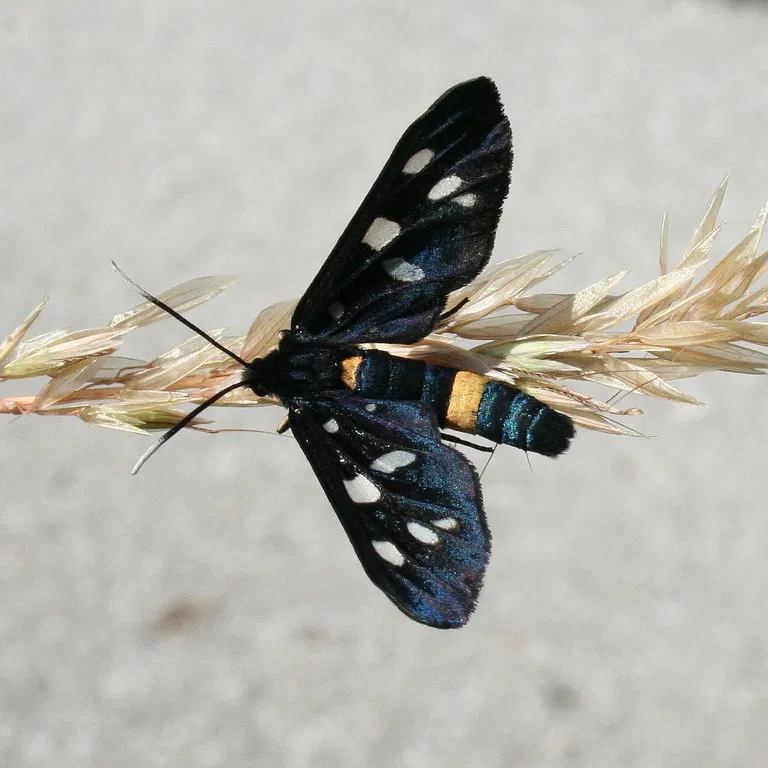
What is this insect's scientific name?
Amata phegea
